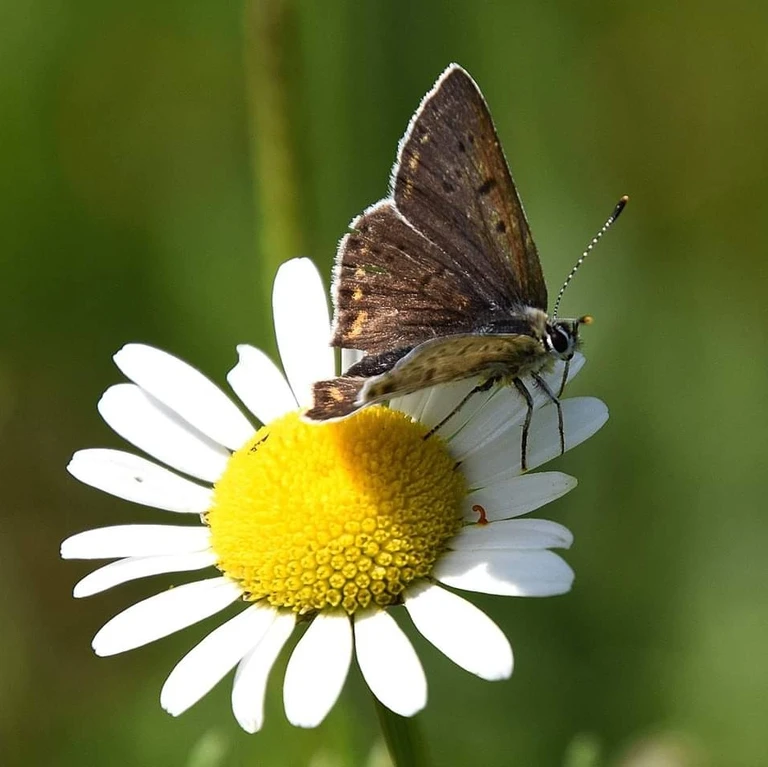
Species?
Lycaena tityrus (also Loweia tityrus)
